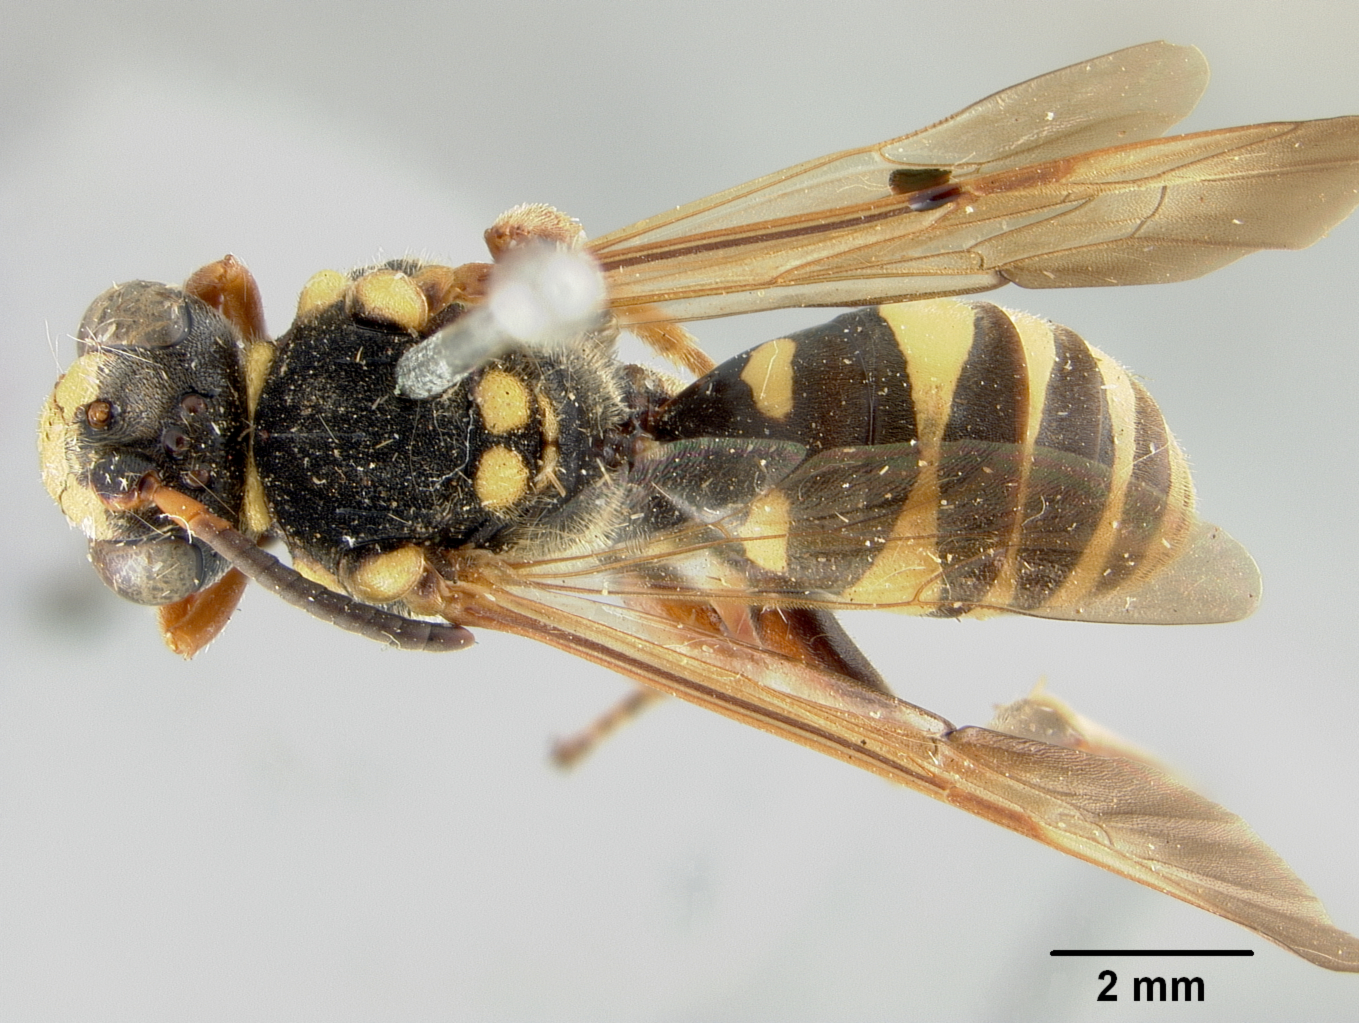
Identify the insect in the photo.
Nomada suffossa
